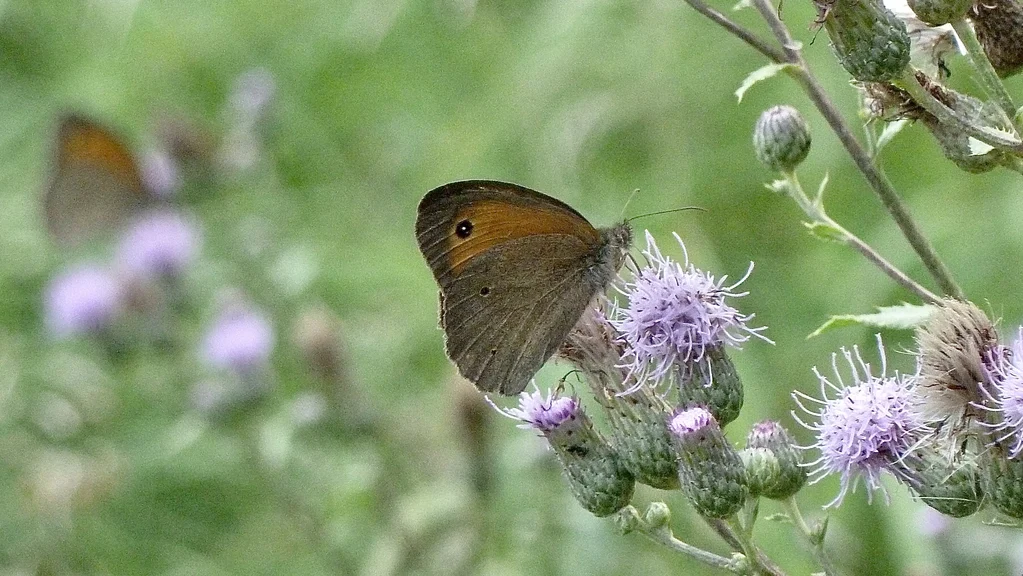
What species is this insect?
Maniola jurtina
